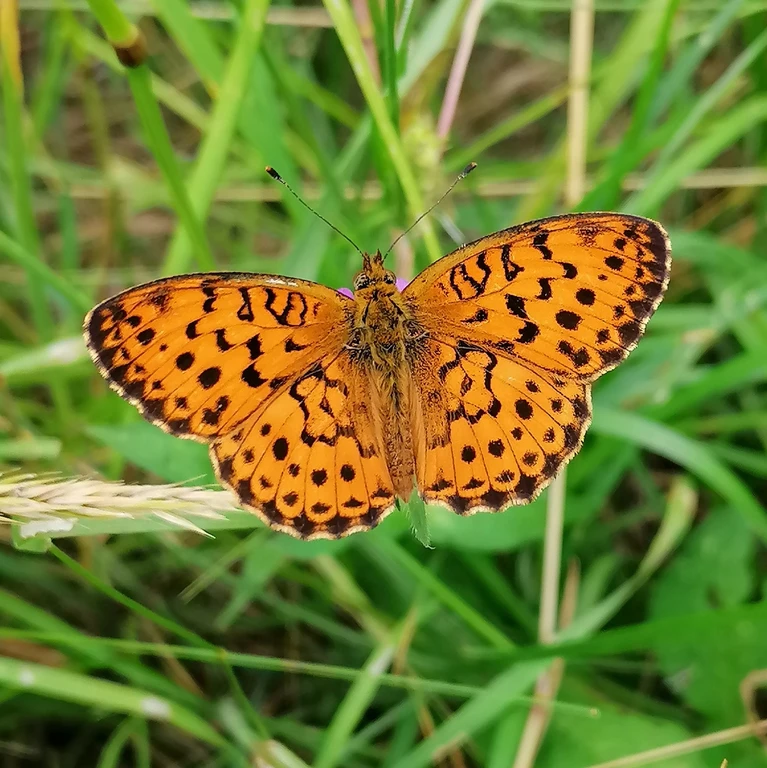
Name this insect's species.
Brenthis daphne
